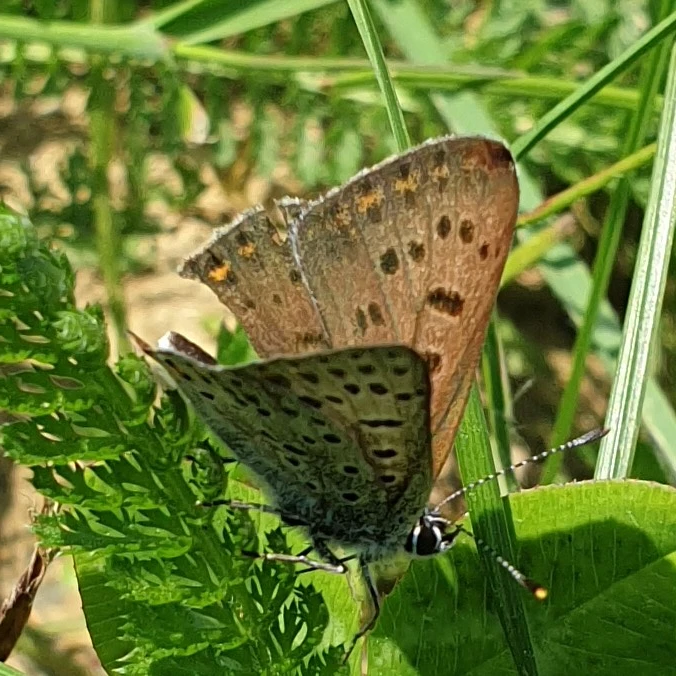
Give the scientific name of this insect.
Lycaena tityrus (also Loweia tityrus)
